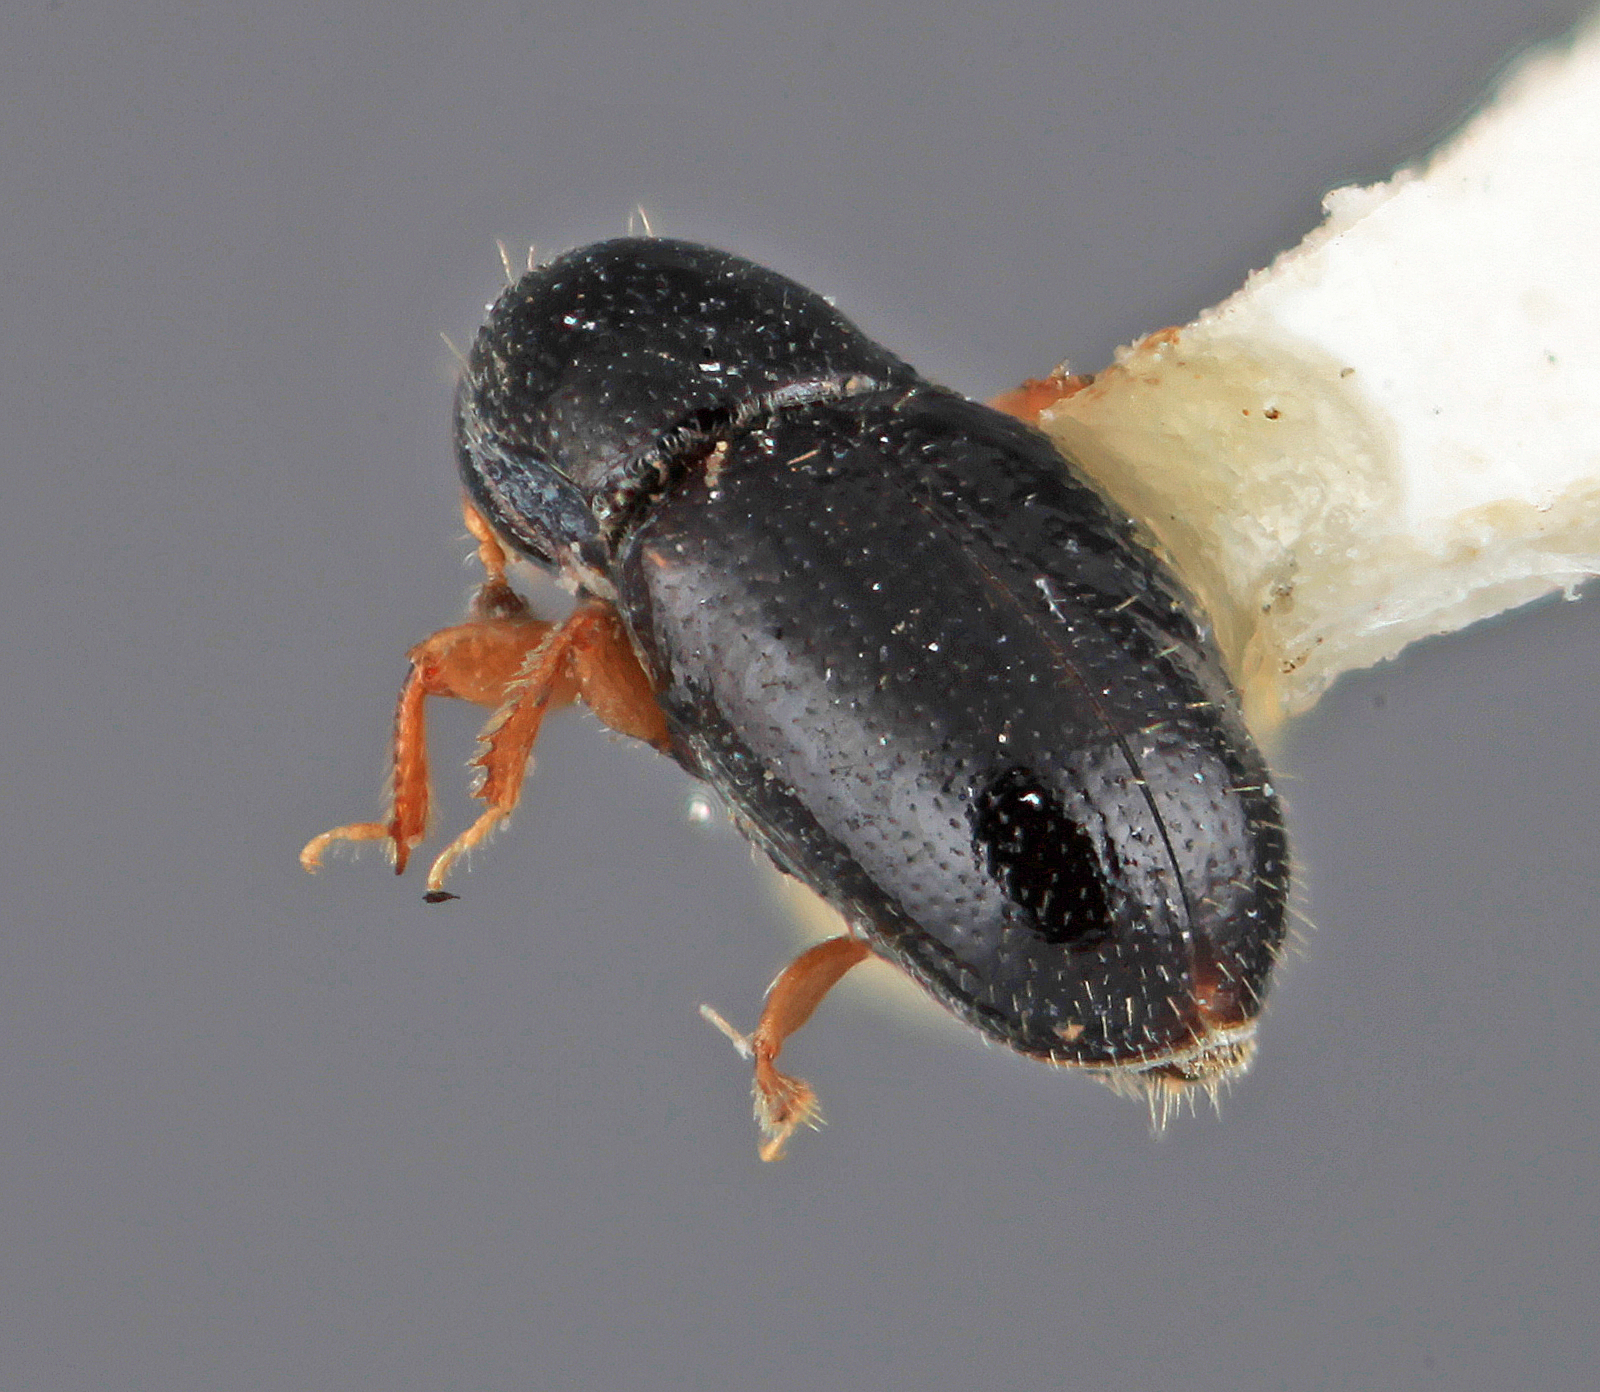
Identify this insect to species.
Scolytodes clusiavorus
